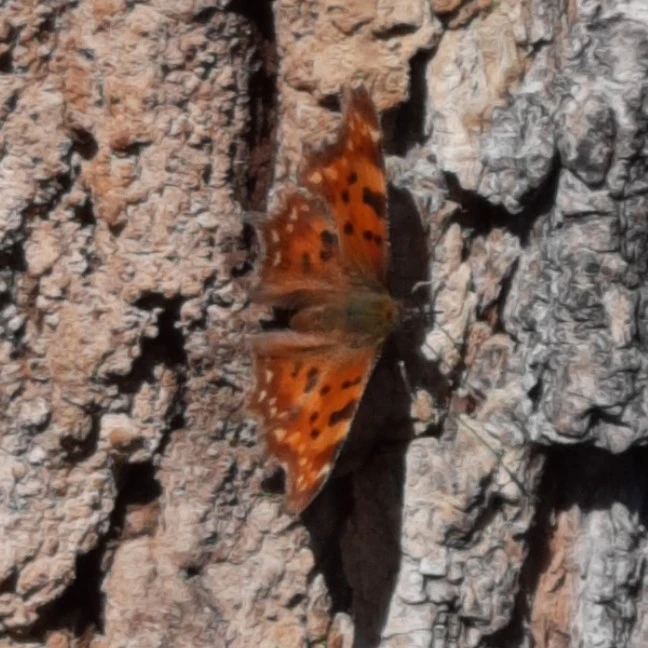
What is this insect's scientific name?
Polygonia c-album
